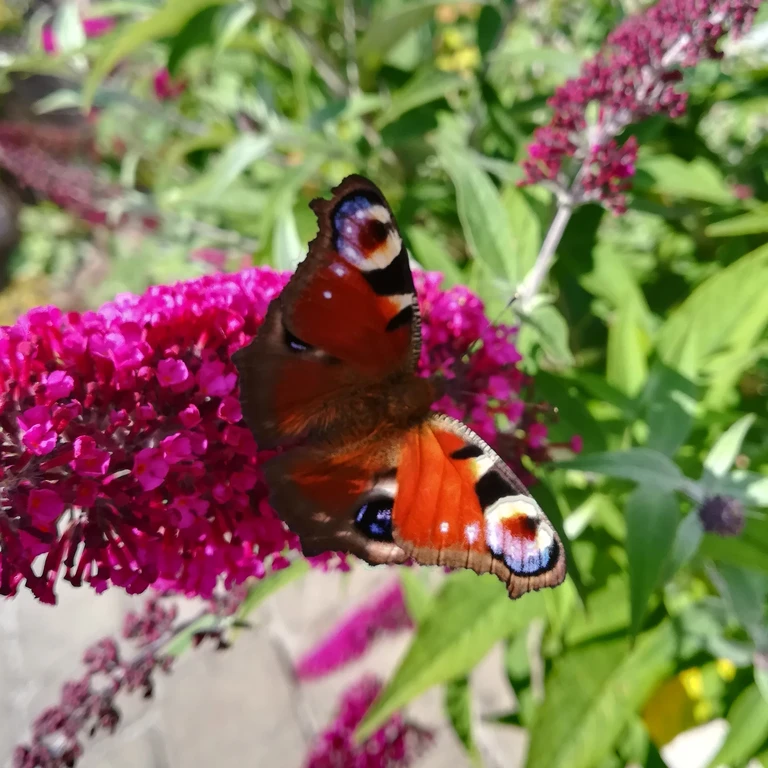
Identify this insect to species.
Aglais io
